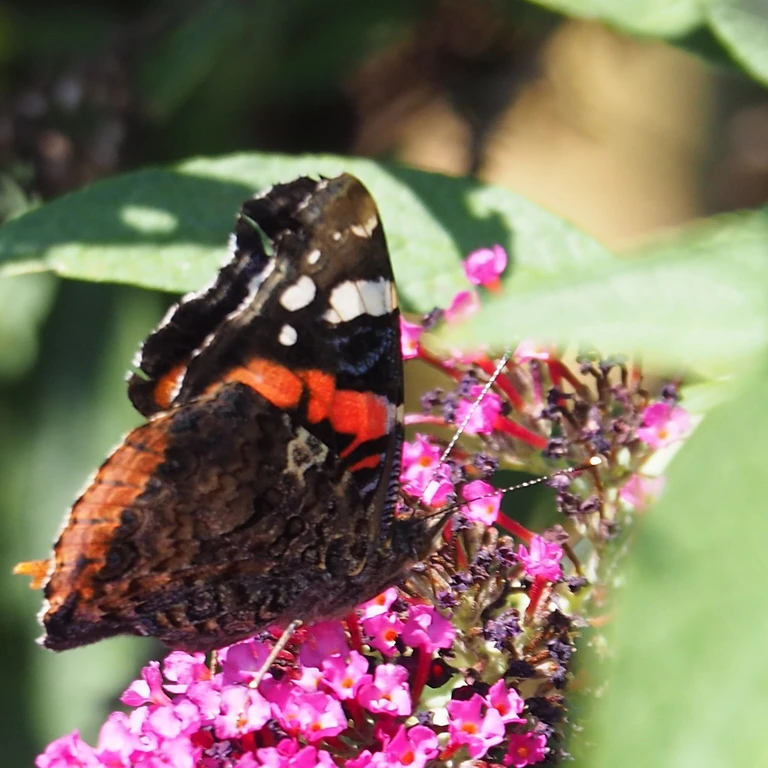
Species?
Vanessa atalanta
